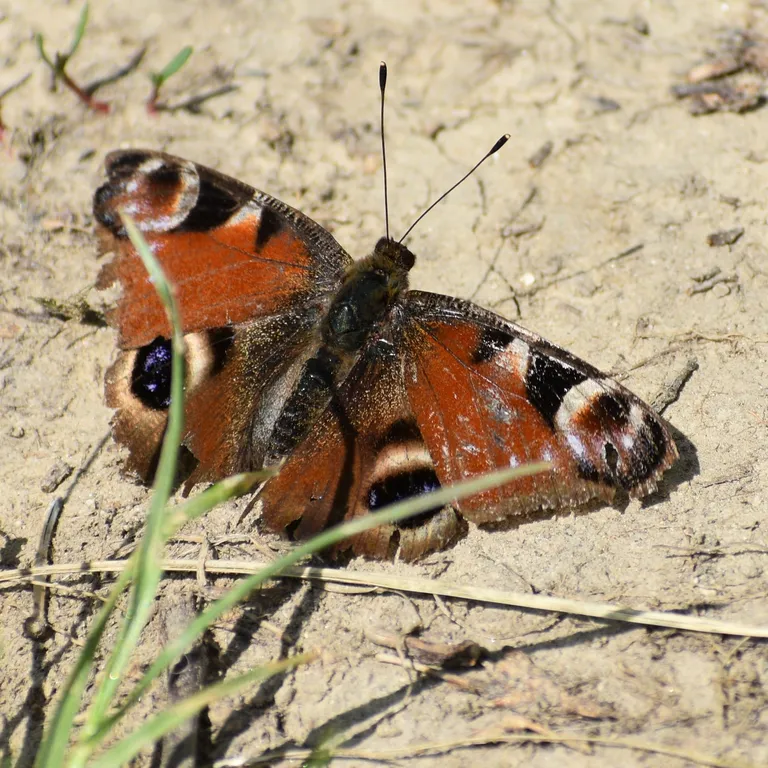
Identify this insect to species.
Aglais io
